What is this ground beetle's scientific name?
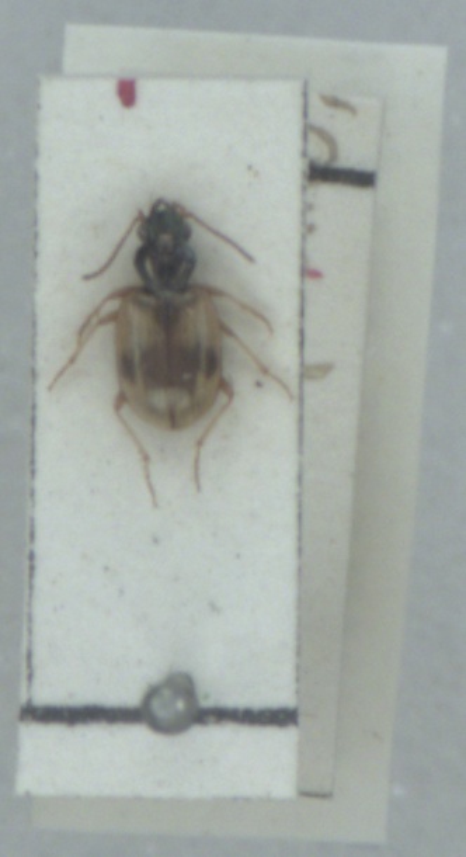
Bembidion pallidipenne
